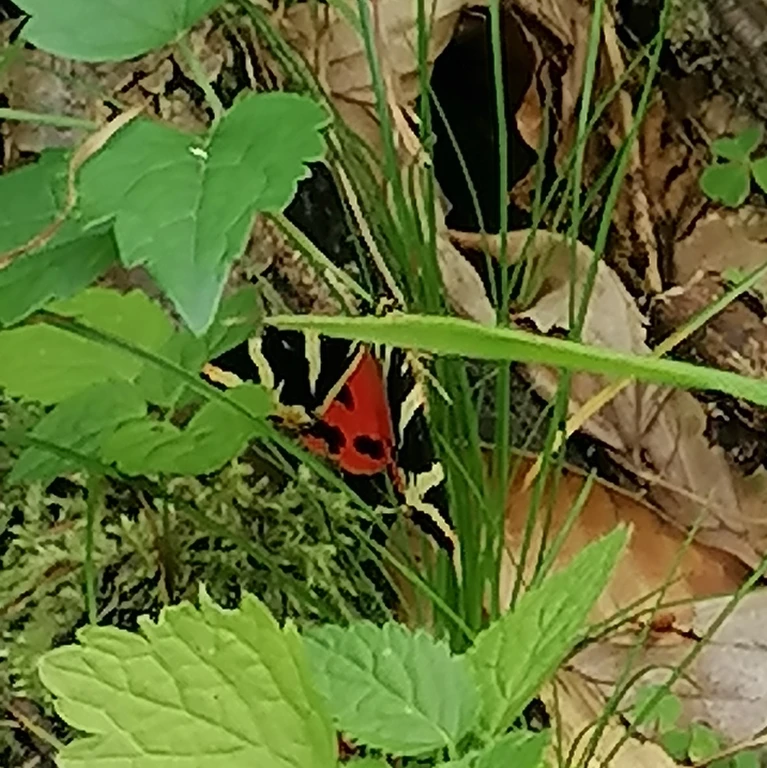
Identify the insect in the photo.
Euplagia quadripunctaria
